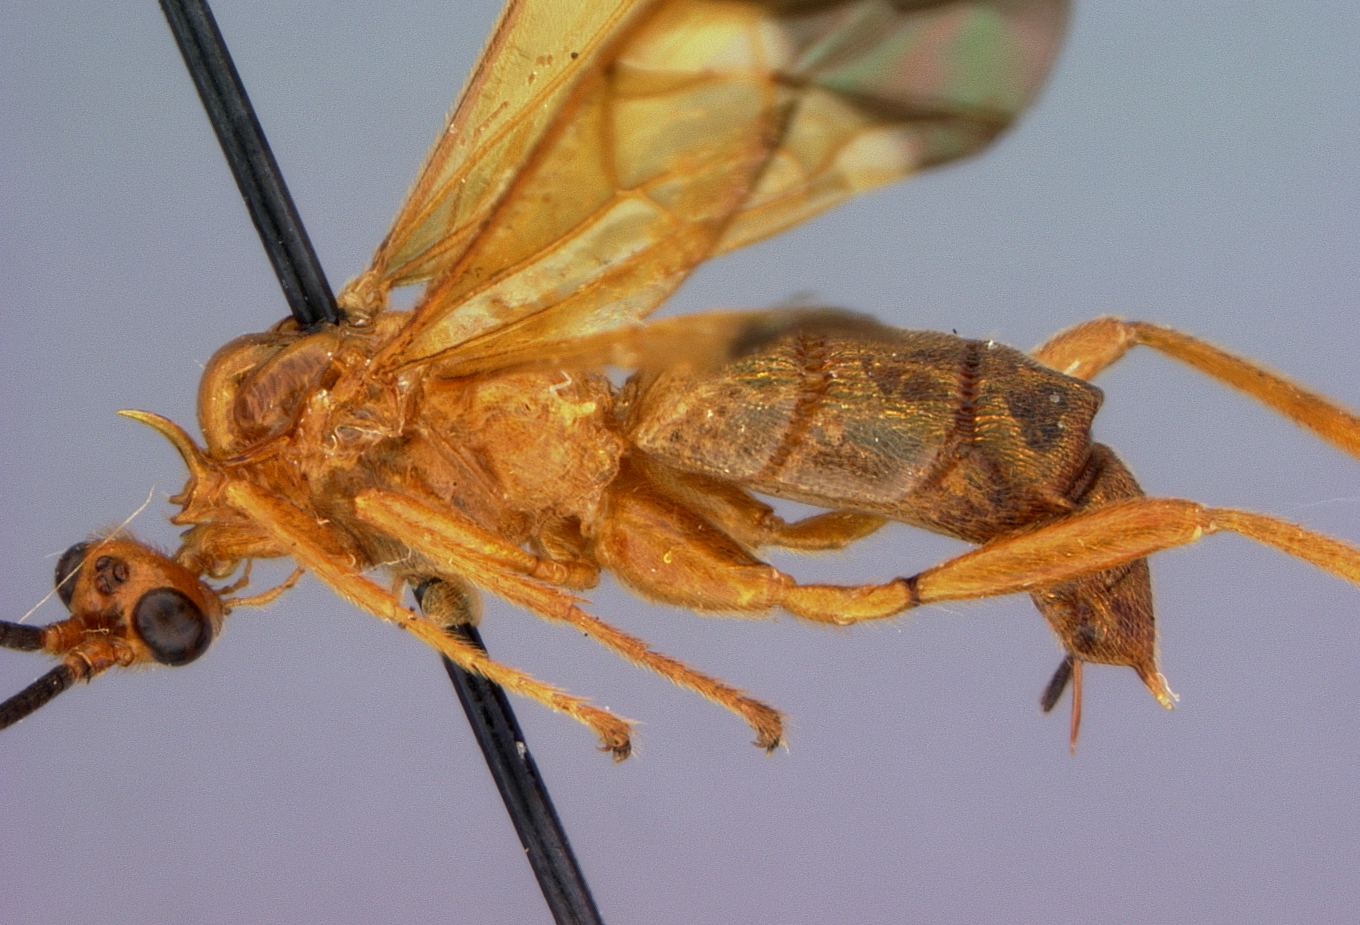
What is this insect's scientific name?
Spinaria incisa
